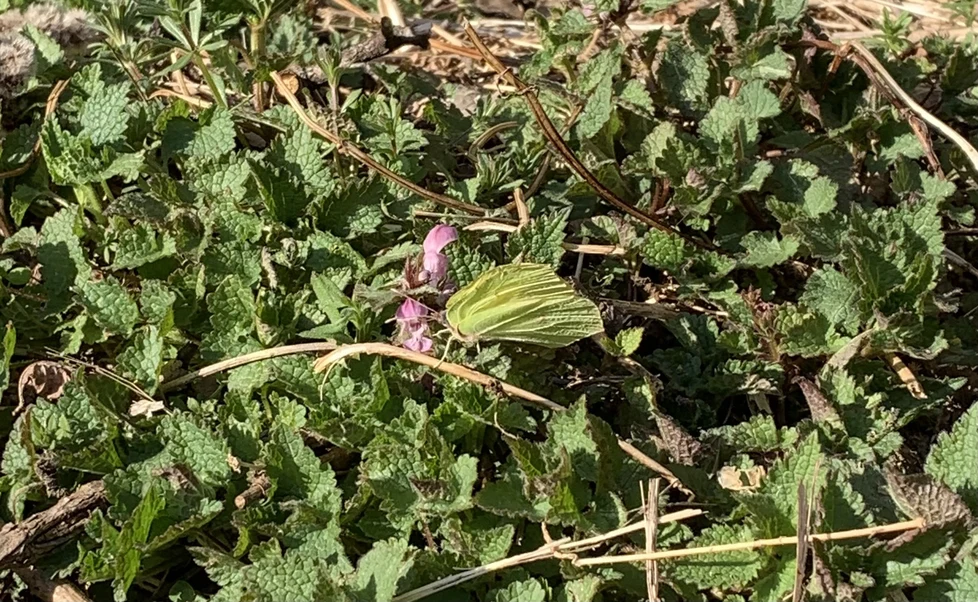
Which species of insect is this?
Gonepteryx rhamni
